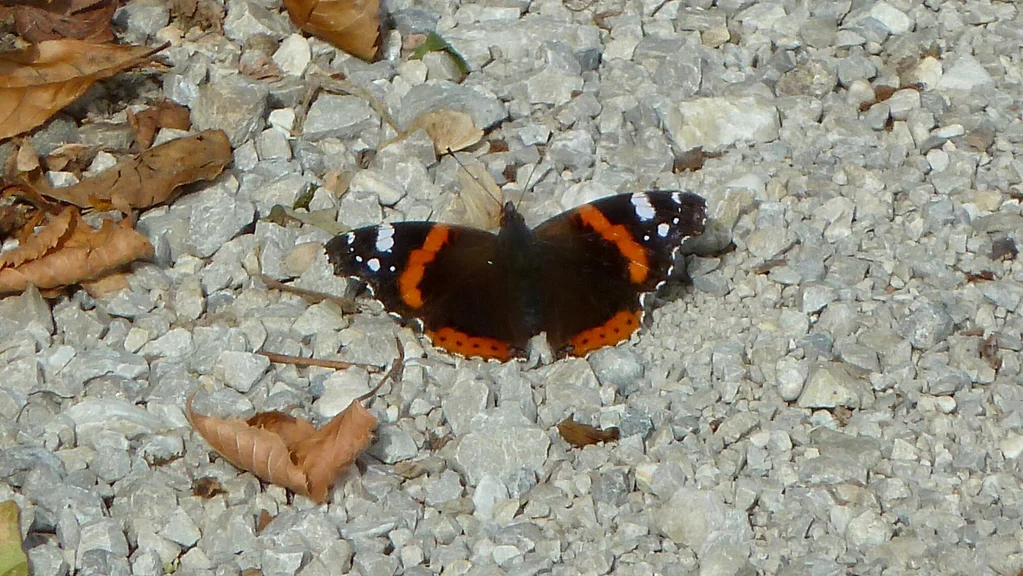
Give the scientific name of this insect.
Vanessa atalanta
